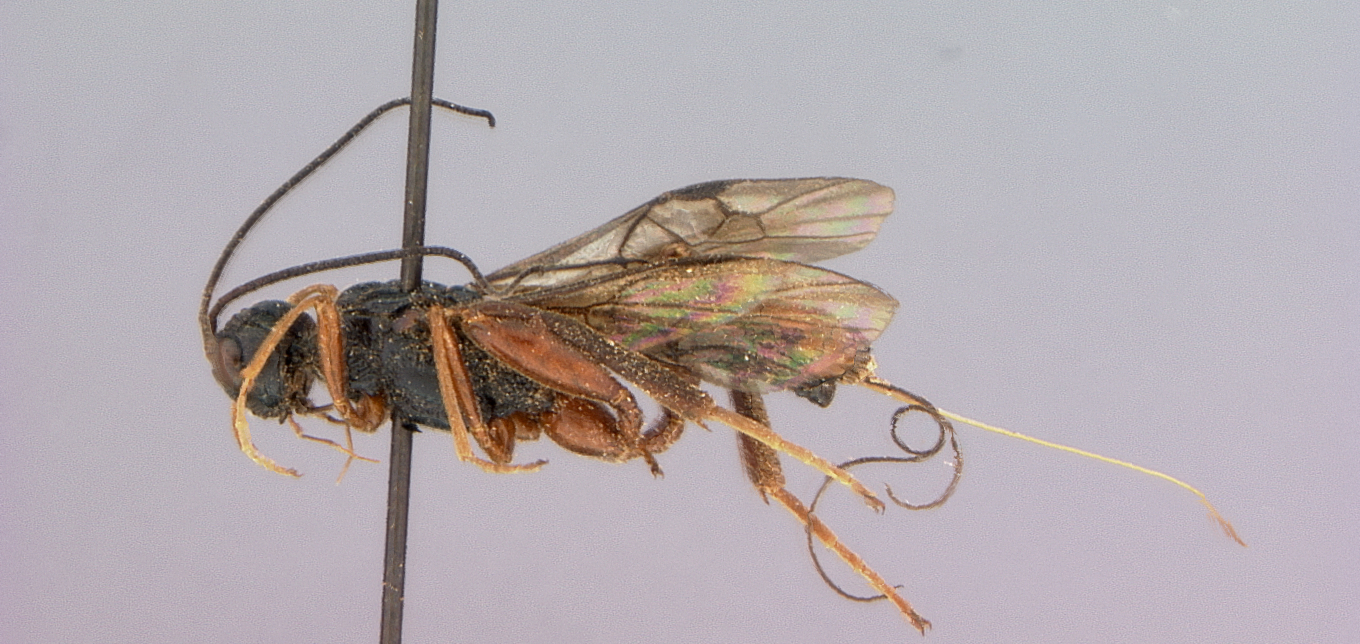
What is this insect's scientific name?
Helconidea necydalidis
